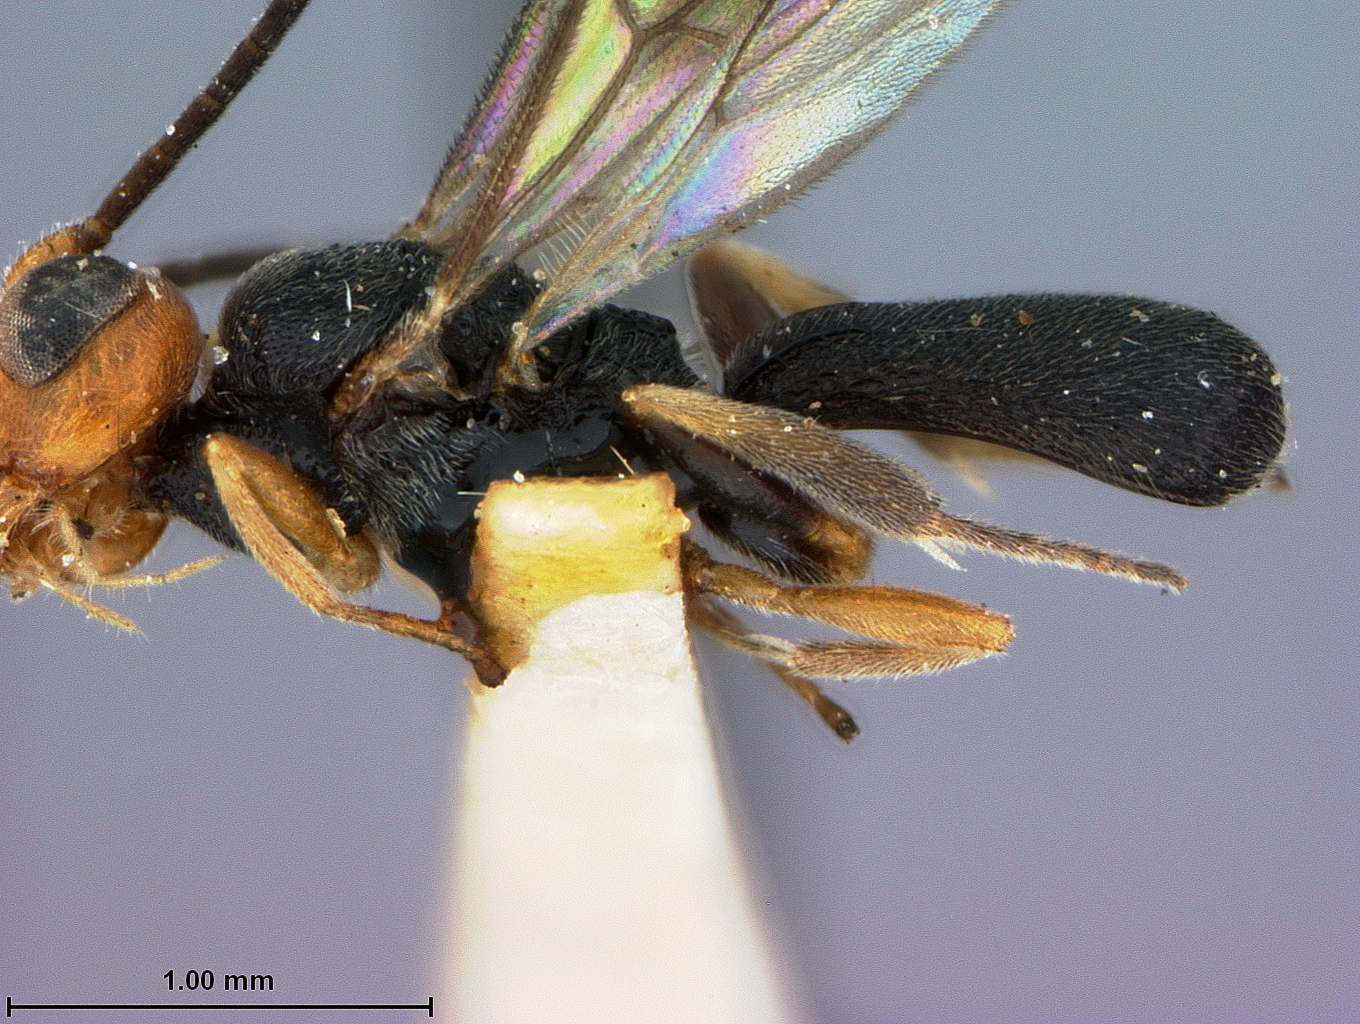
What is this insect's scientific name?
Ascogaster vividus
